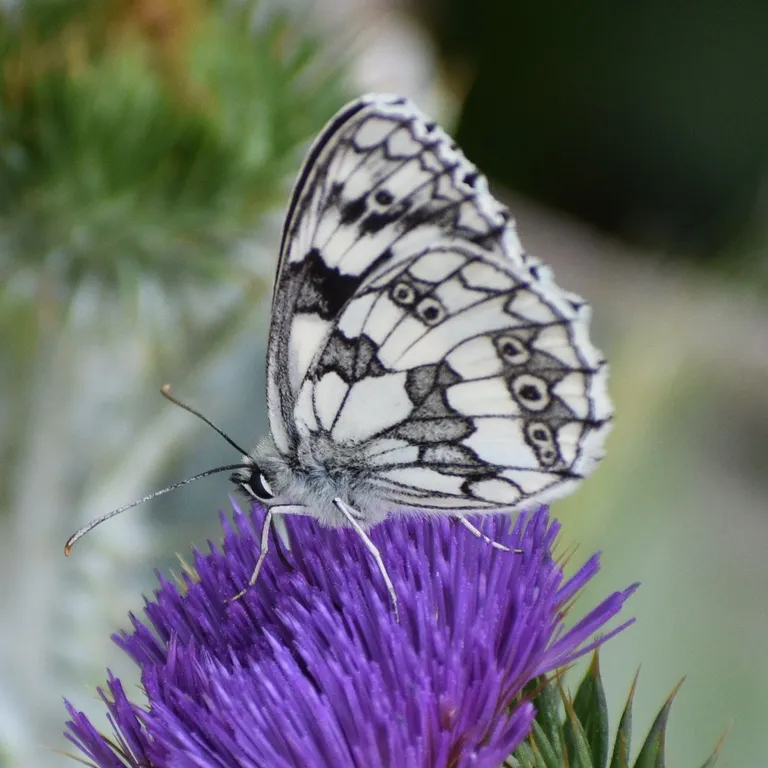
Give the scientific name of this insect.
Melanargia galathea
